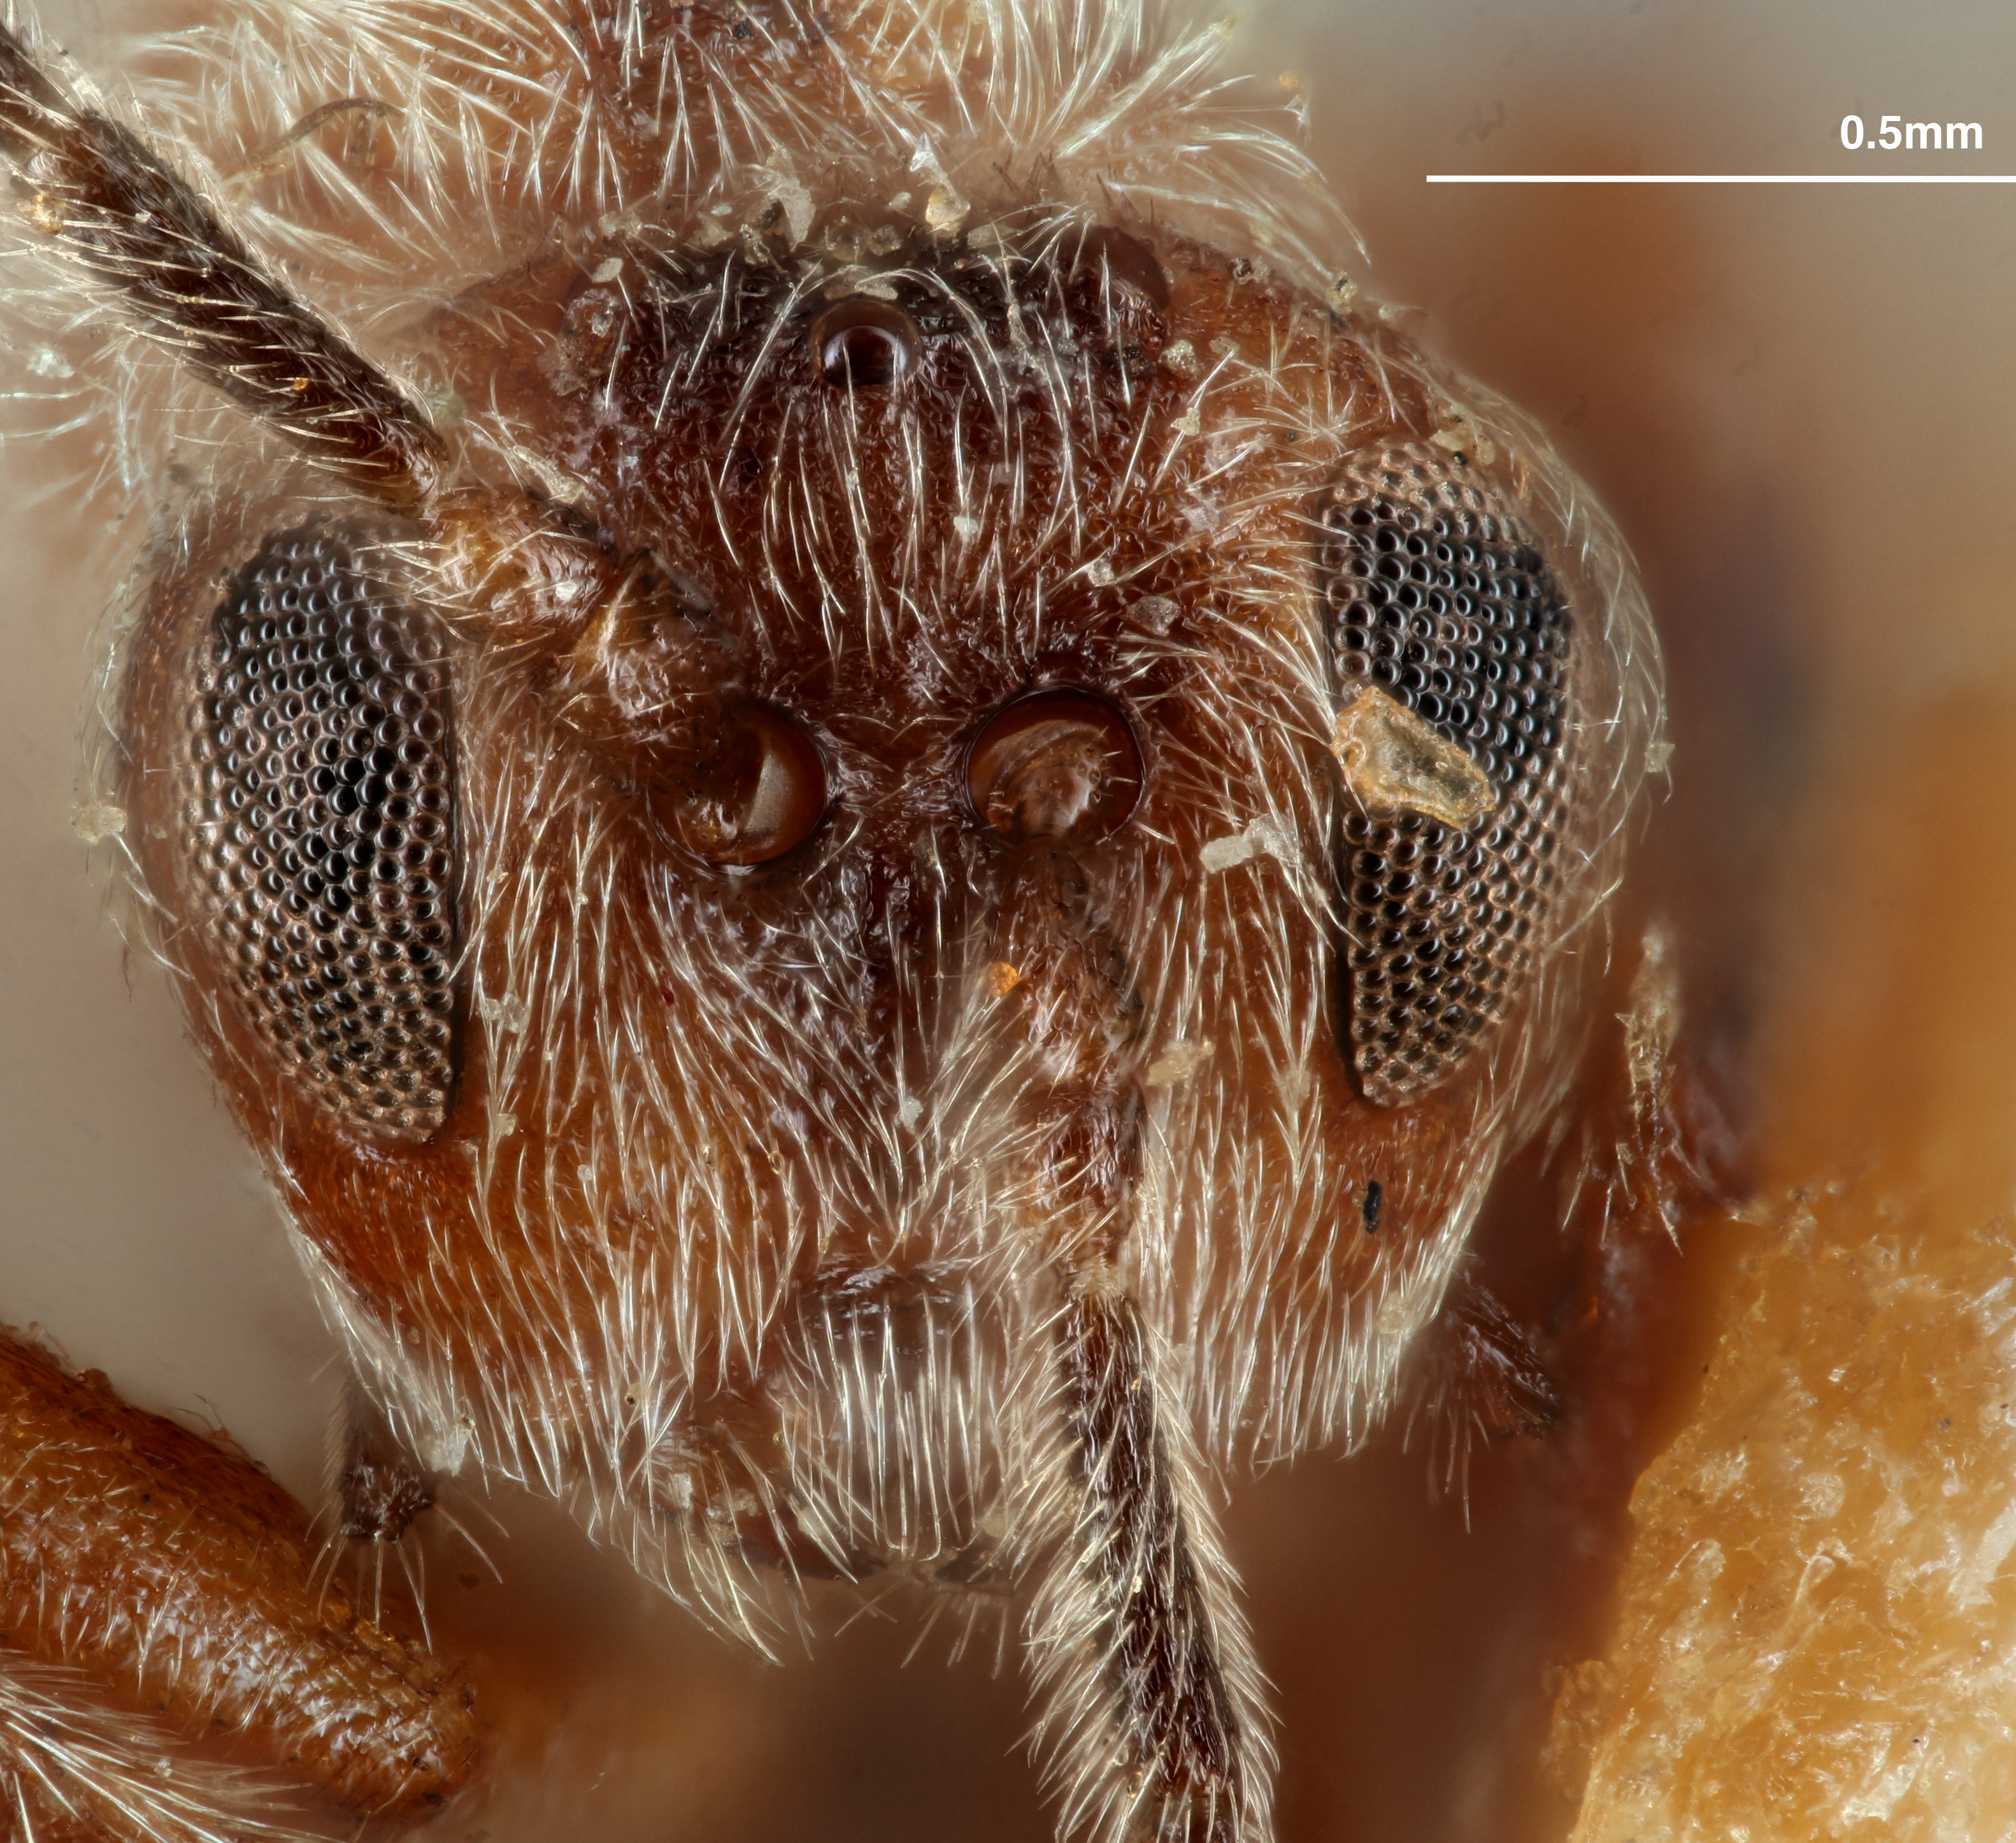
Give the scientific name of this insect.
Acraspis patelloides
